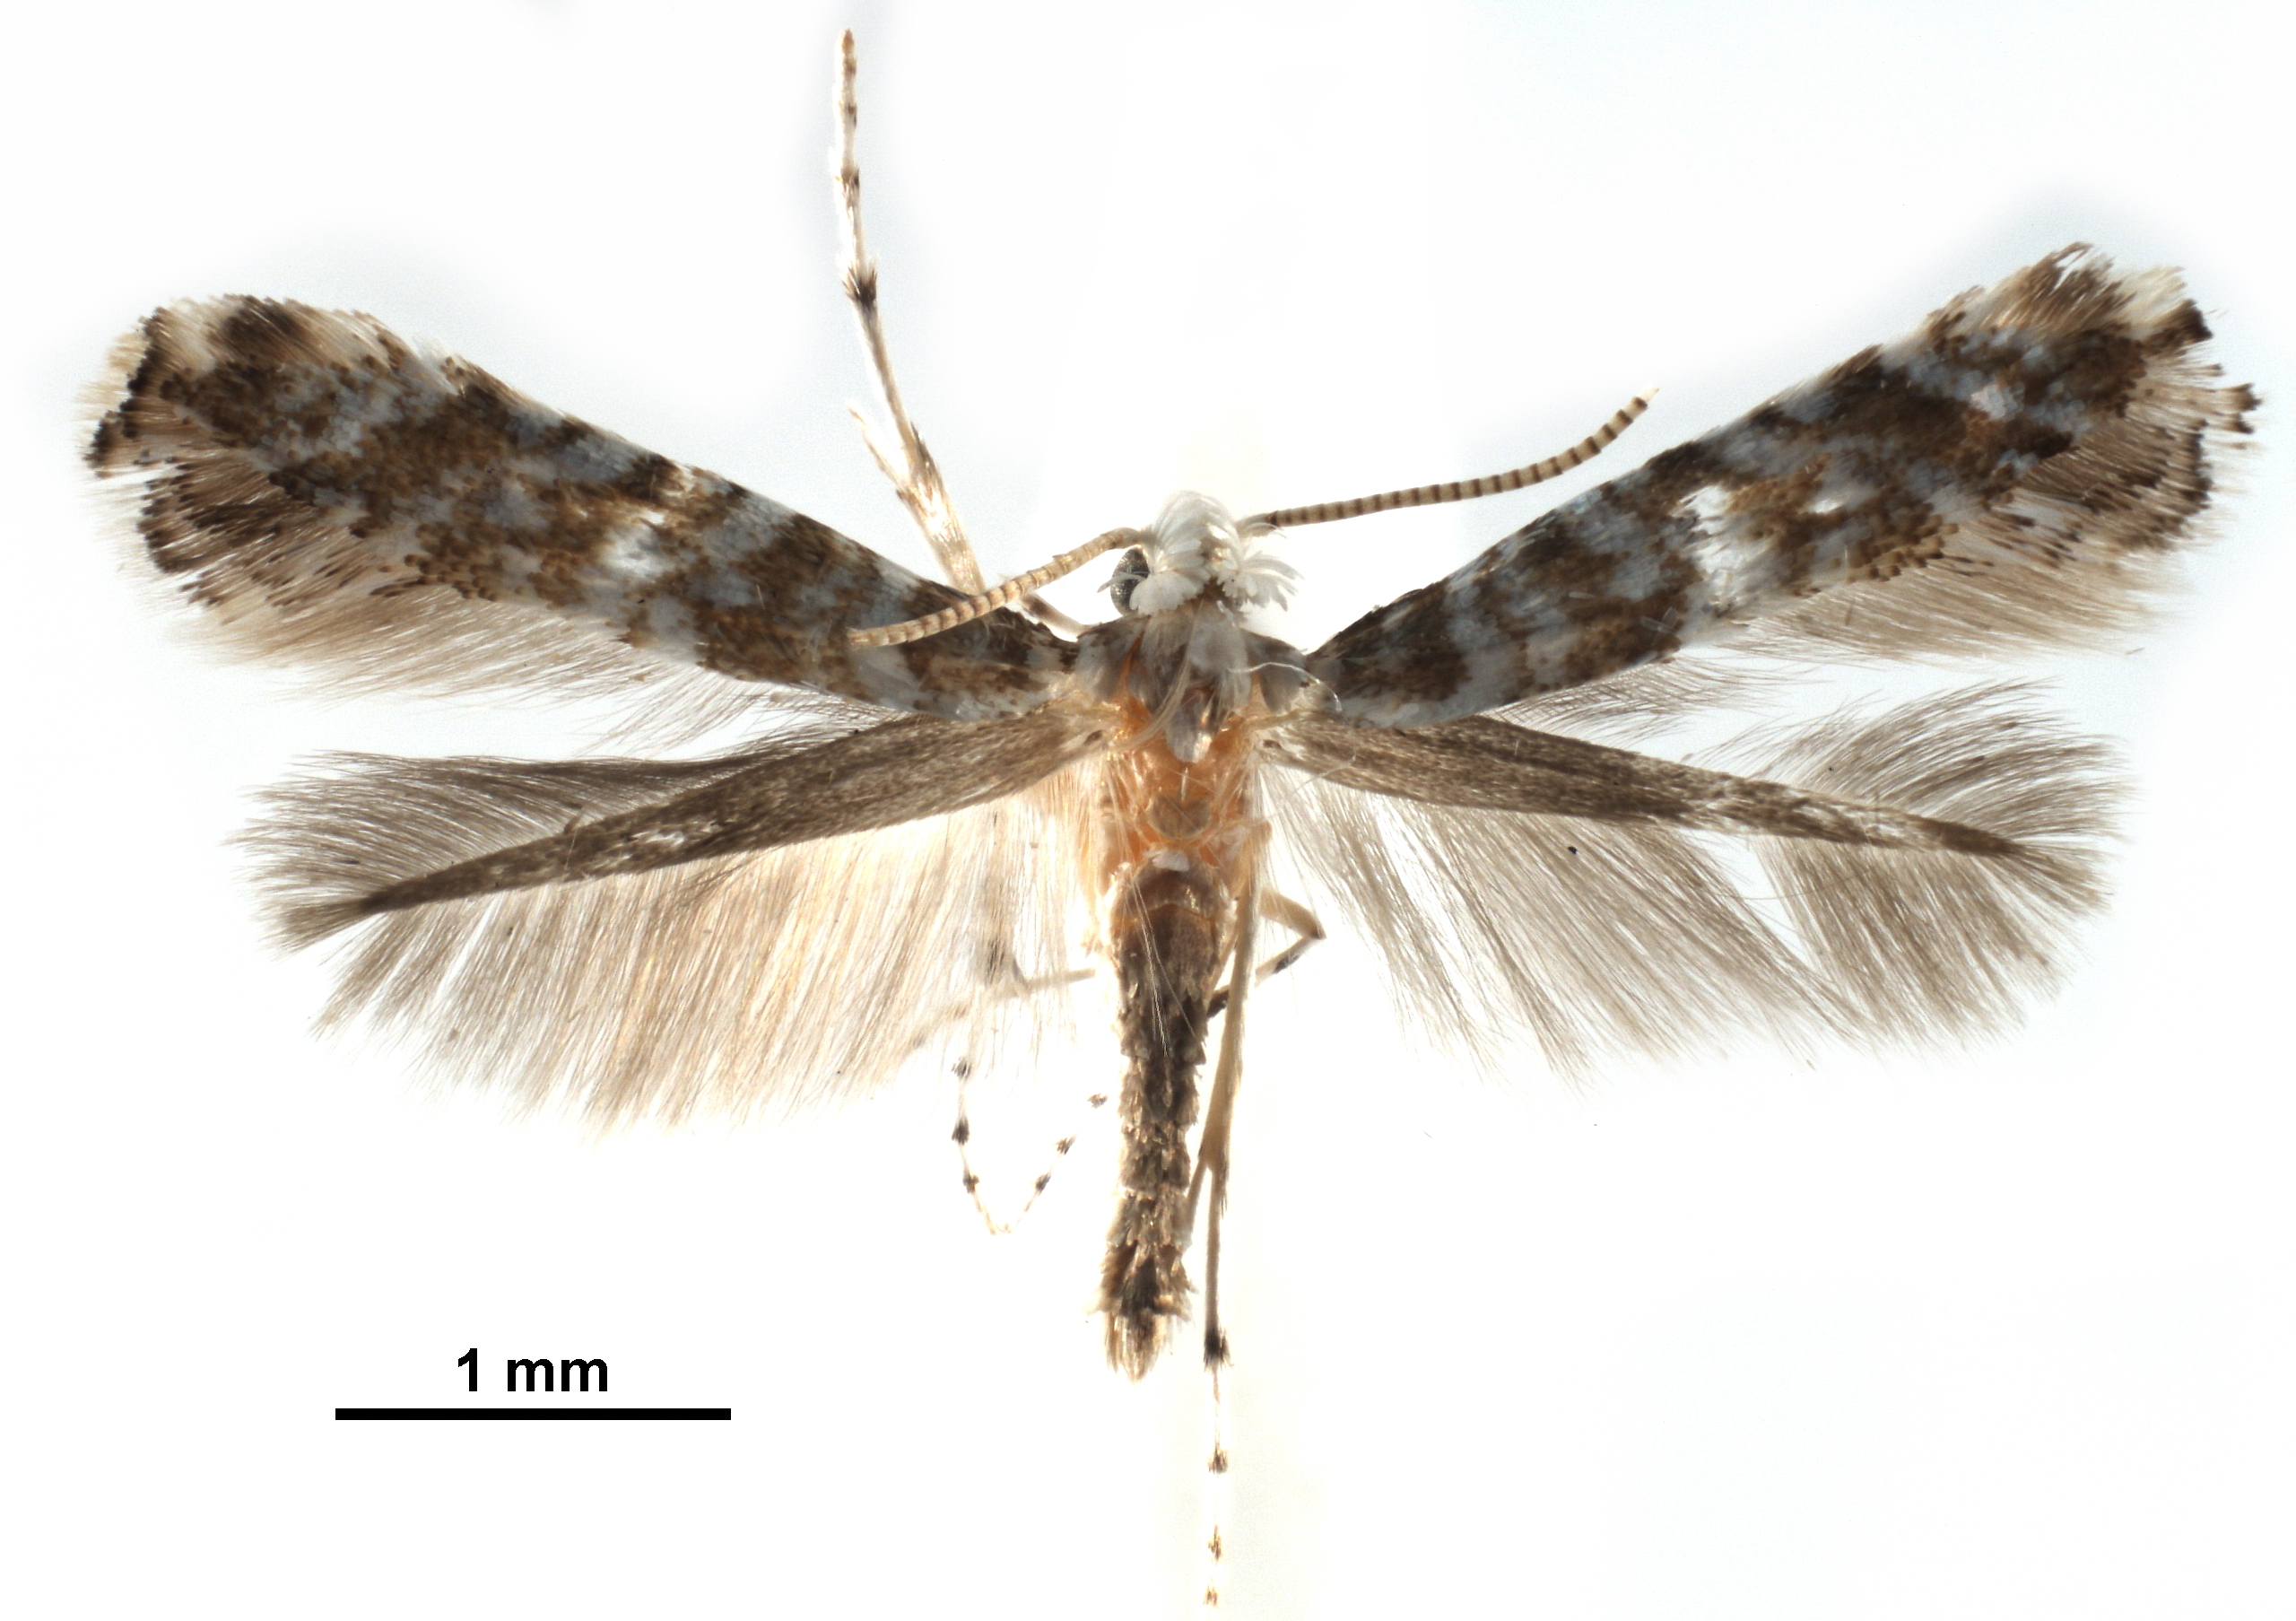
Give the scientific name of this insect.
Eumetriochroa miyatai
